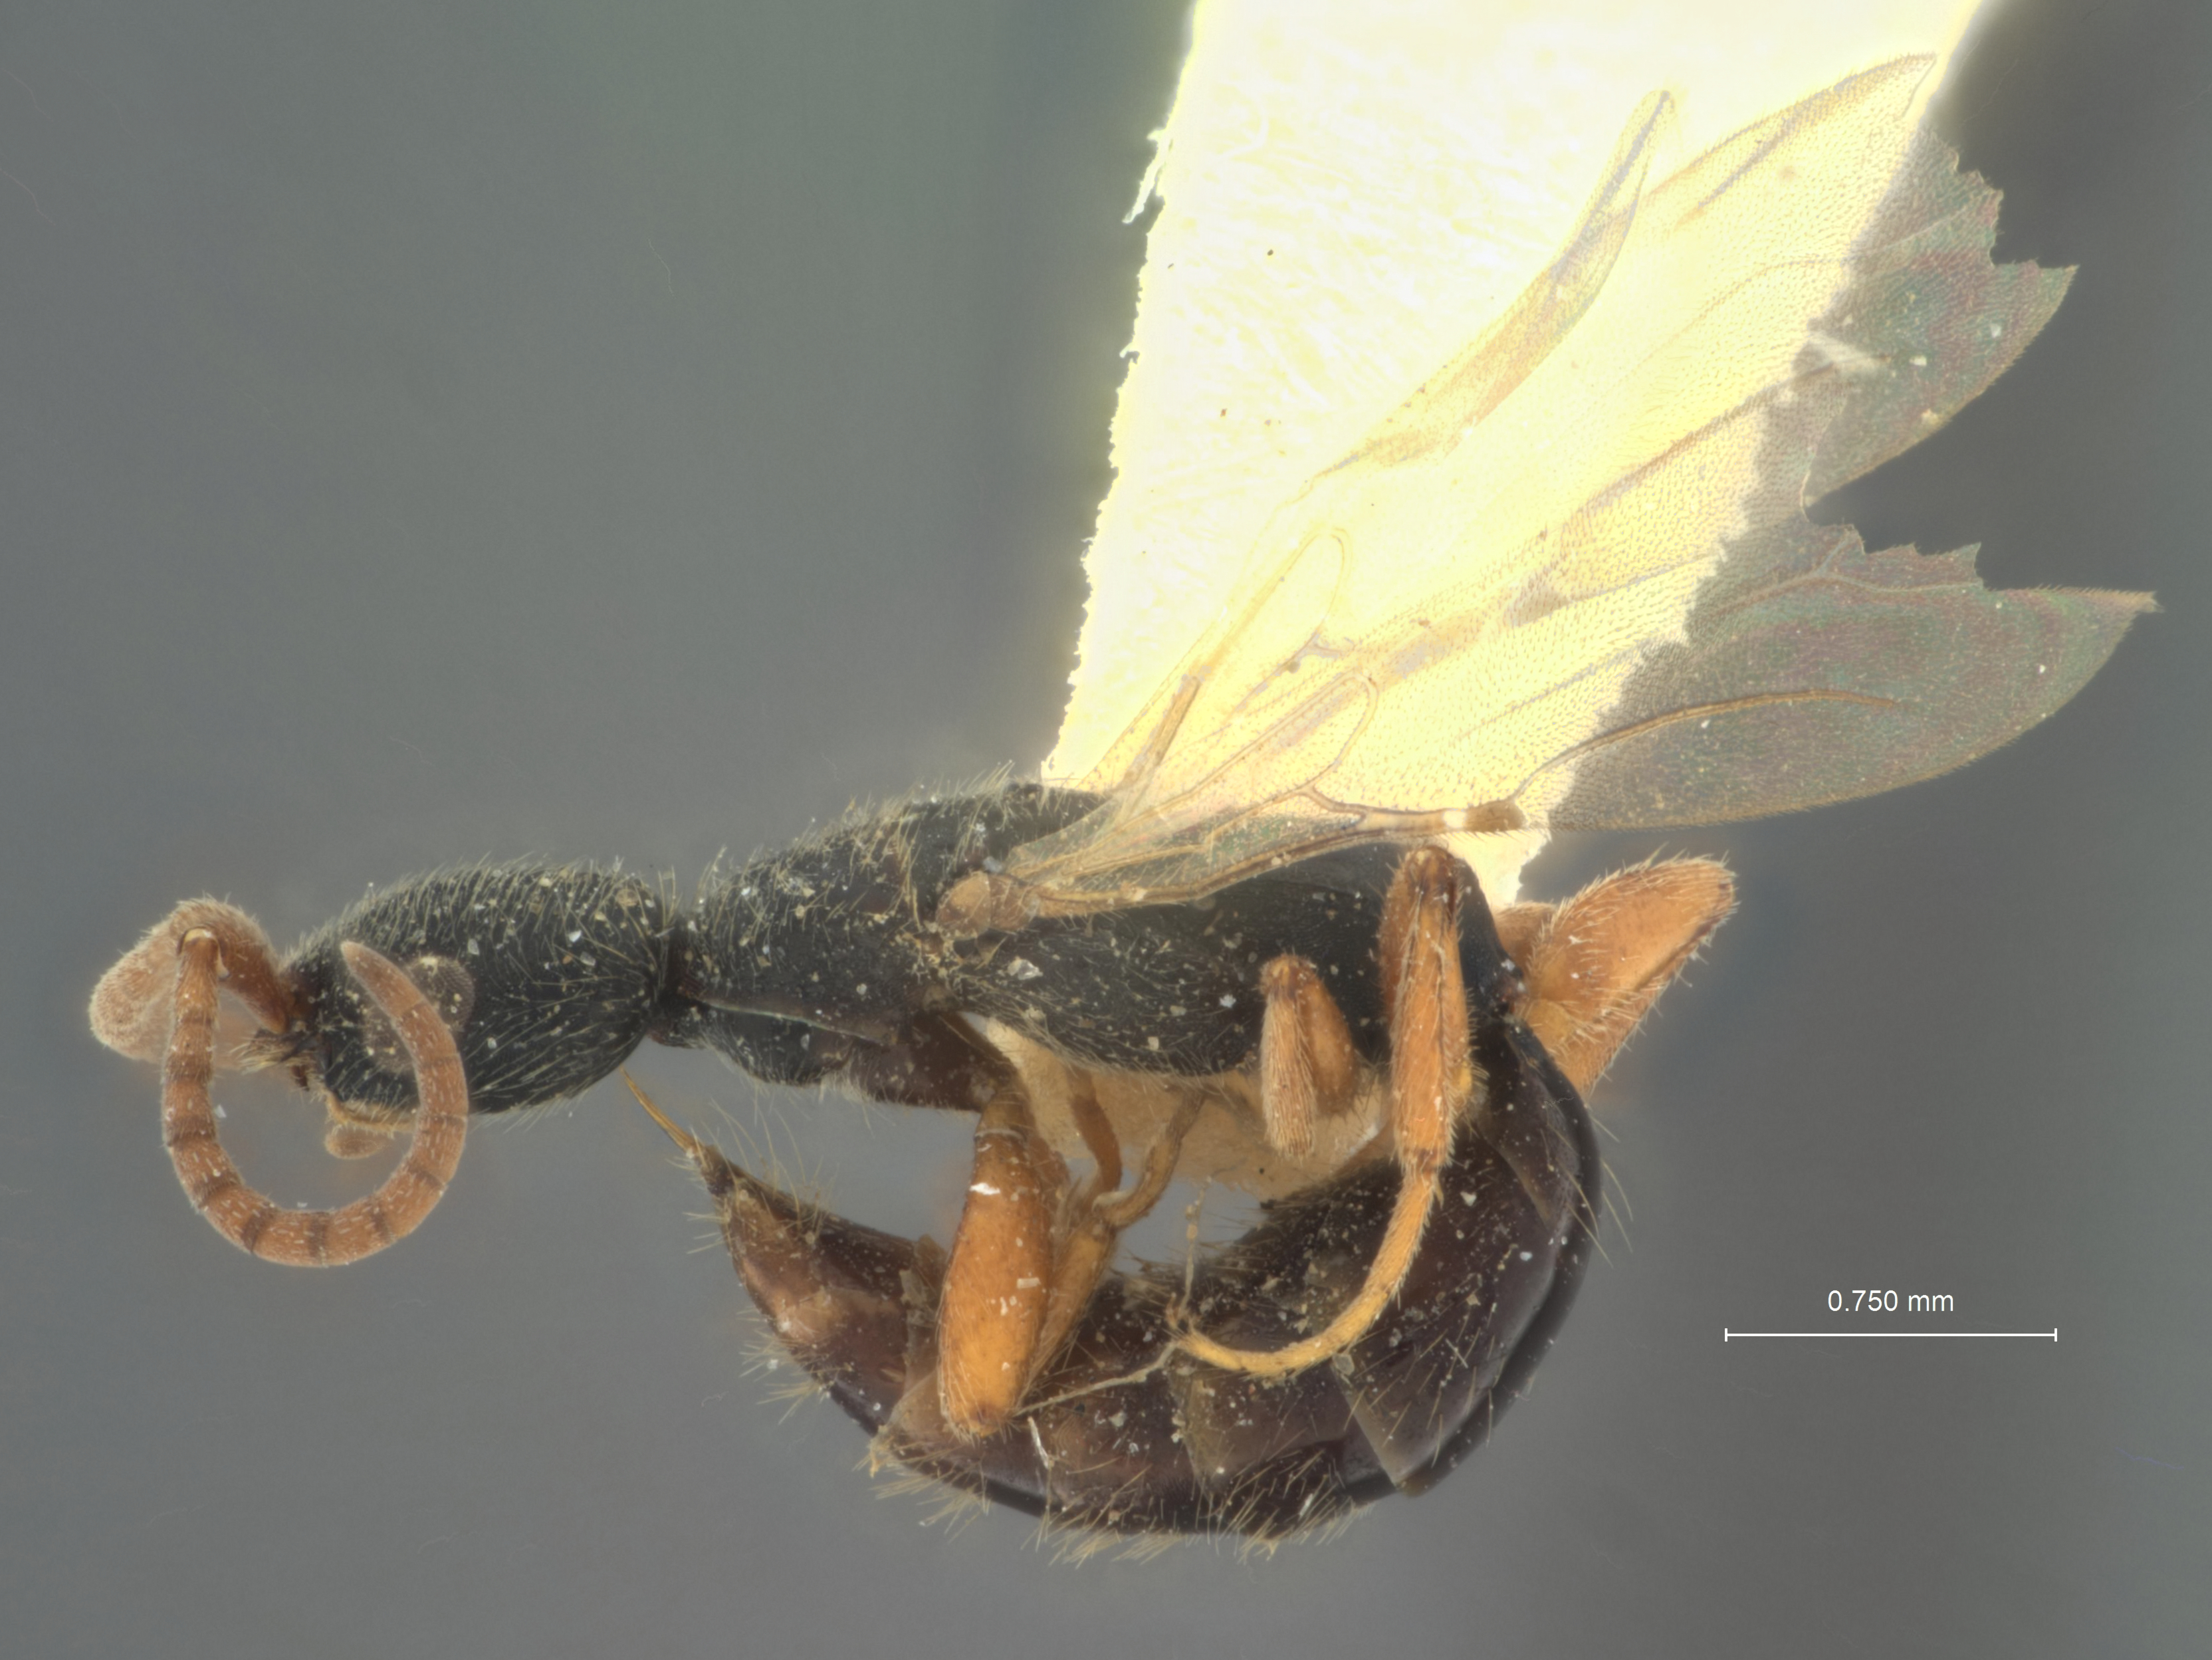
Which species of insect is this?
Holepyris scorteus
